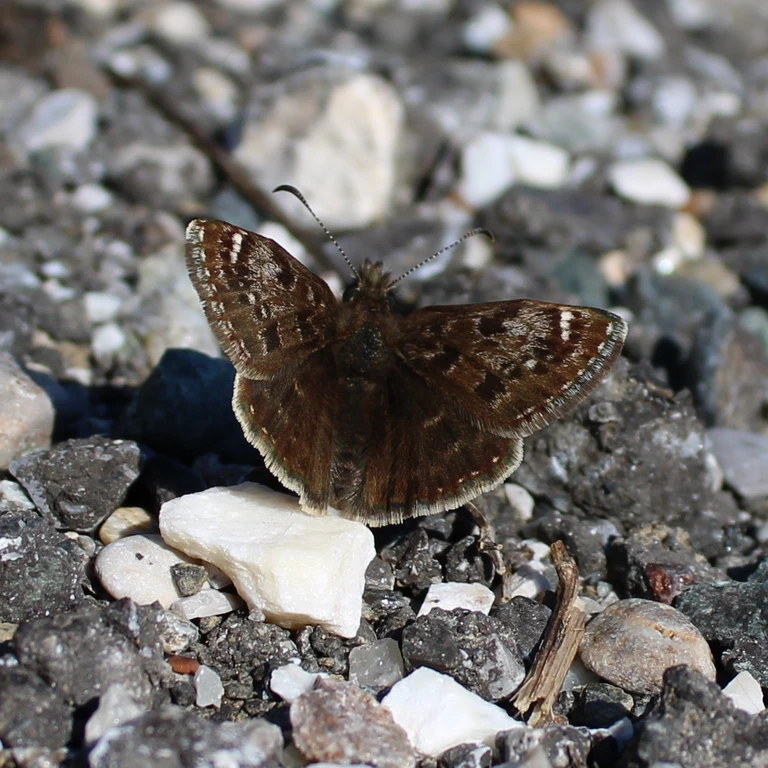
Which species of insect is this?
Erynnis tages
